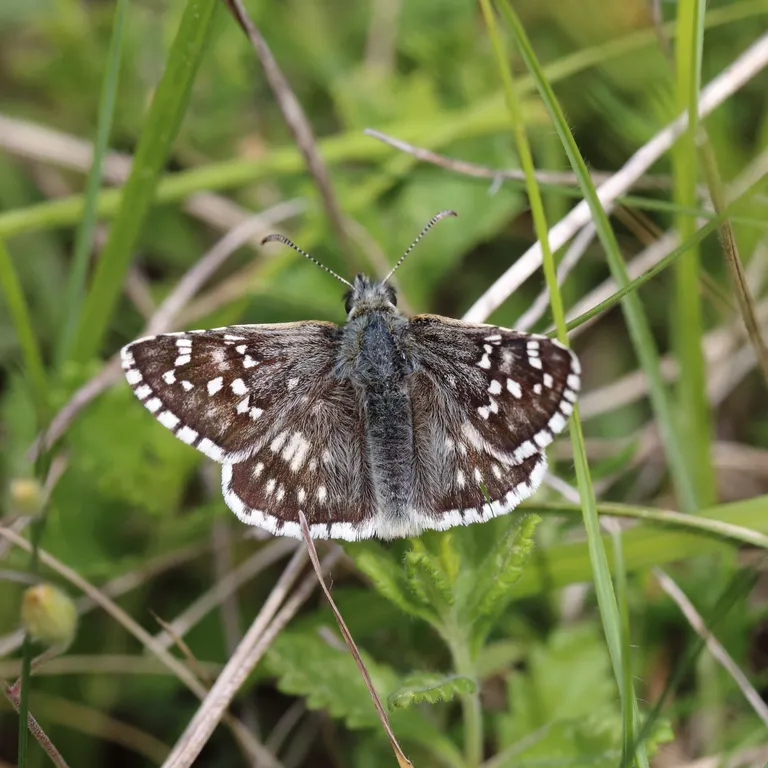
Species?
Pyrgus carthami (also Pyrgus fritillarius)
